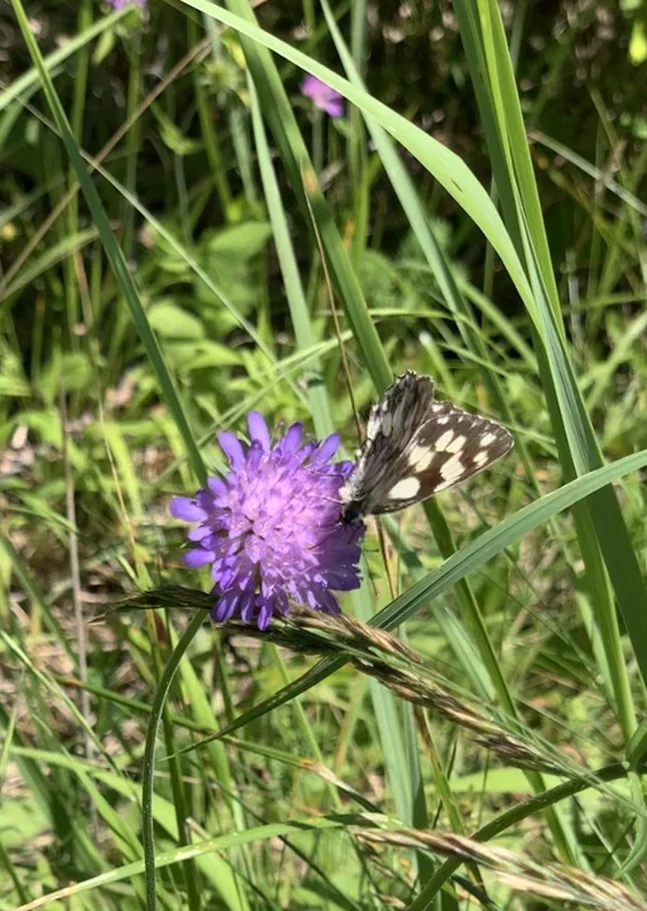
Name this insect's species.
Melanargia galathea
